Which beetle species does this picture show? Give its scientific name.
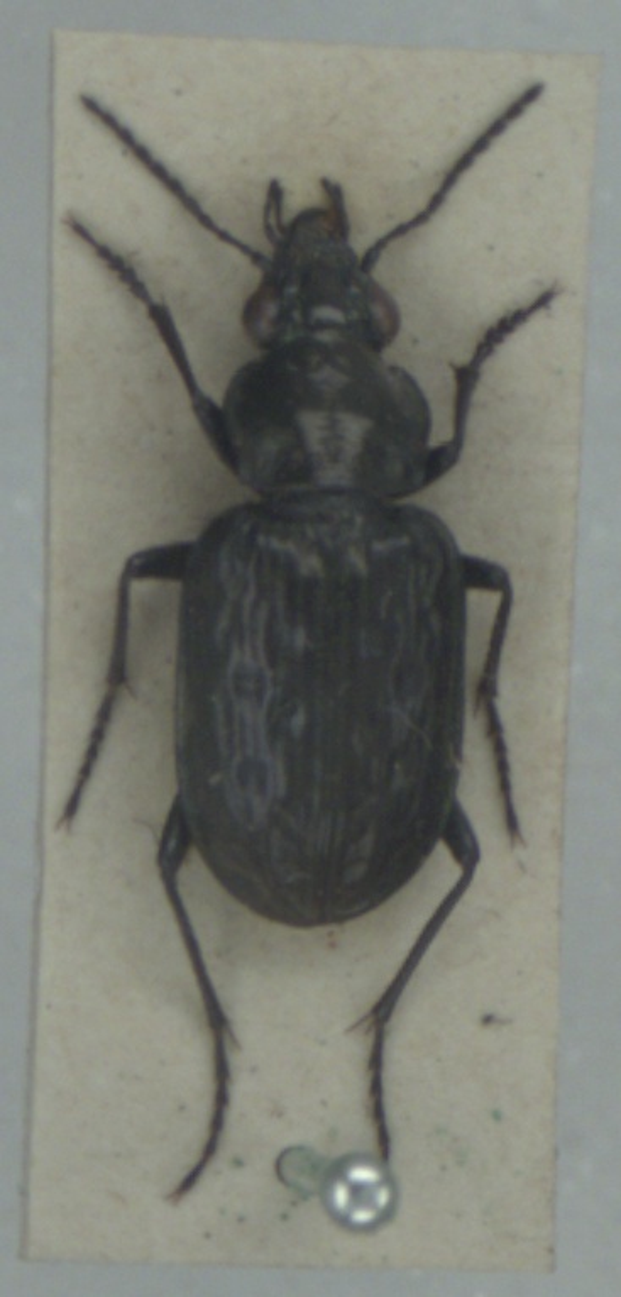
Blethisa multipunctata
